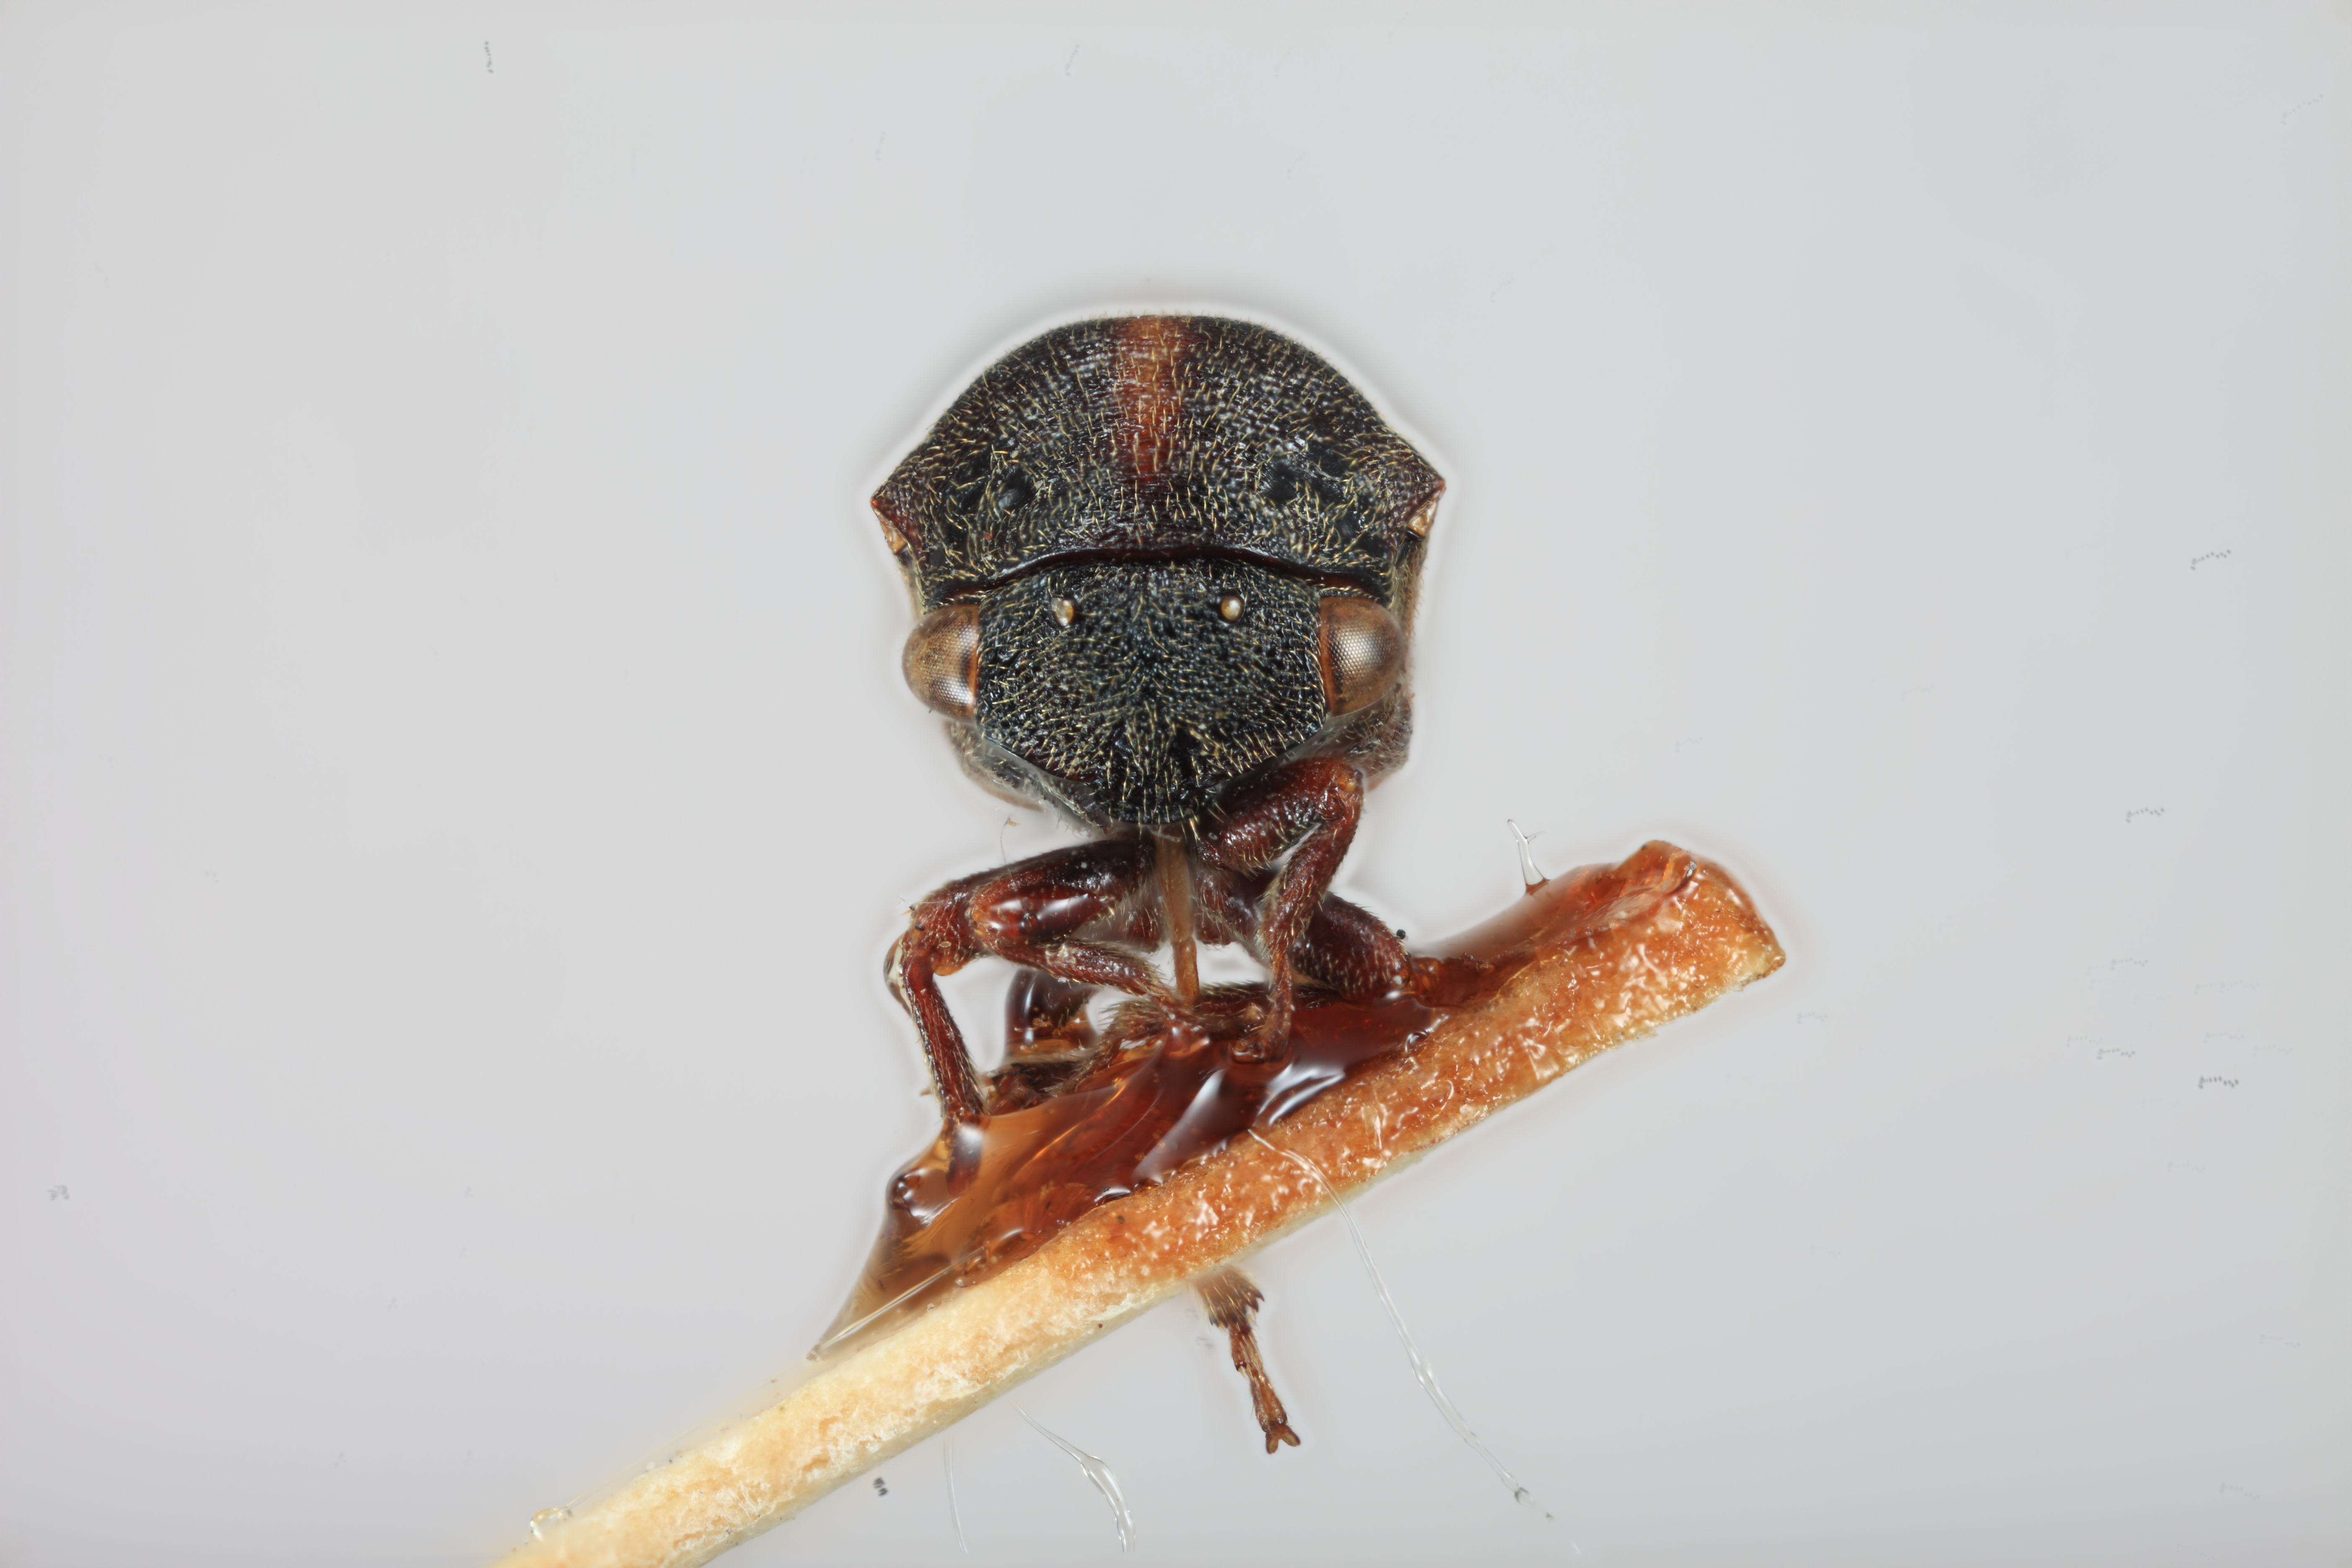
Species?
Gargara brunneidorsata
